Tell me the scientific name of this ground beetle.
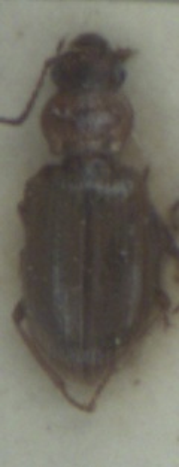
Dicheirotrichus gustavii
